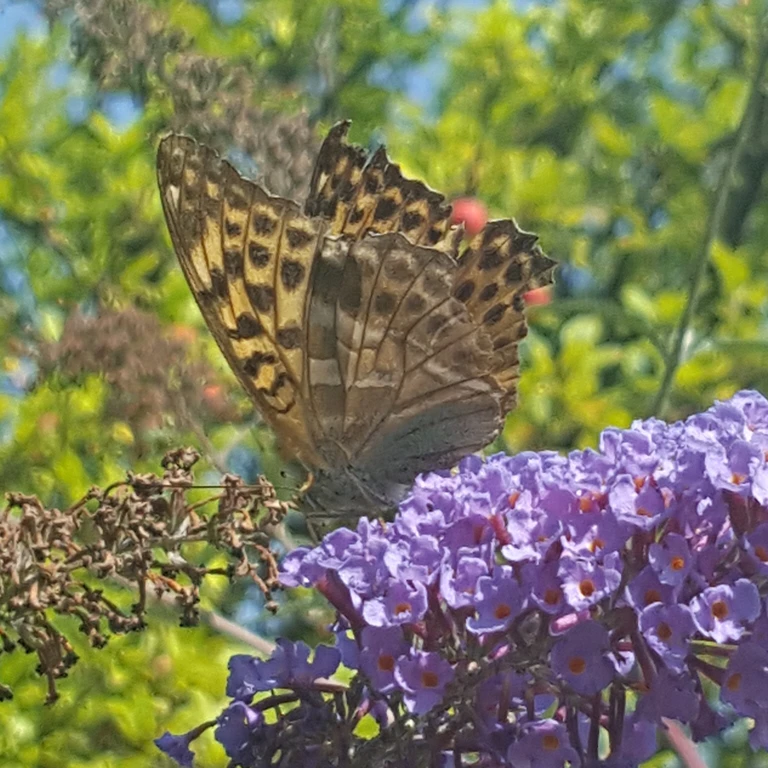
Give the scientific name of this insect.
Argynnis paphia
